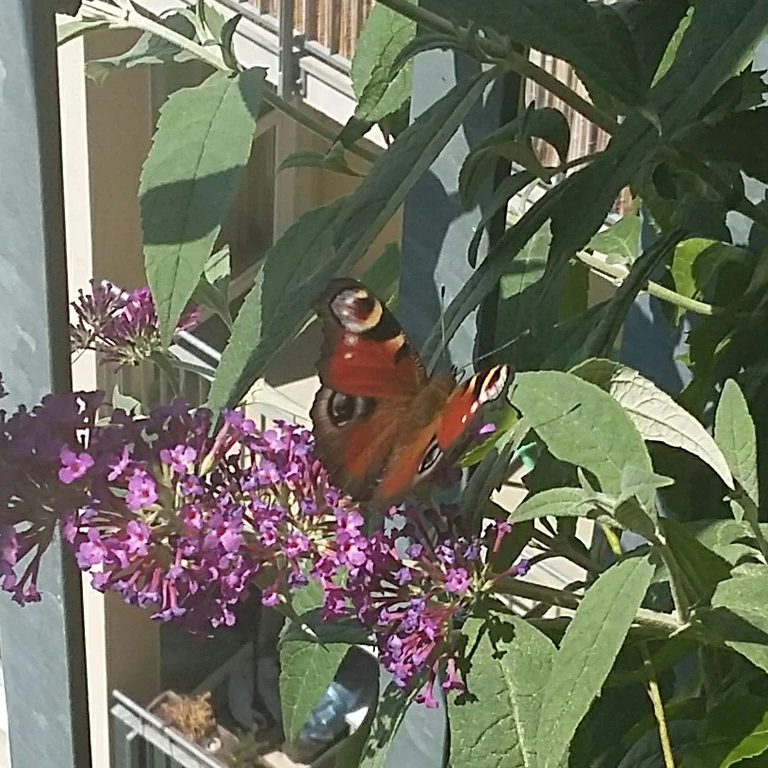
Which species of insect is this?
Aglais io
